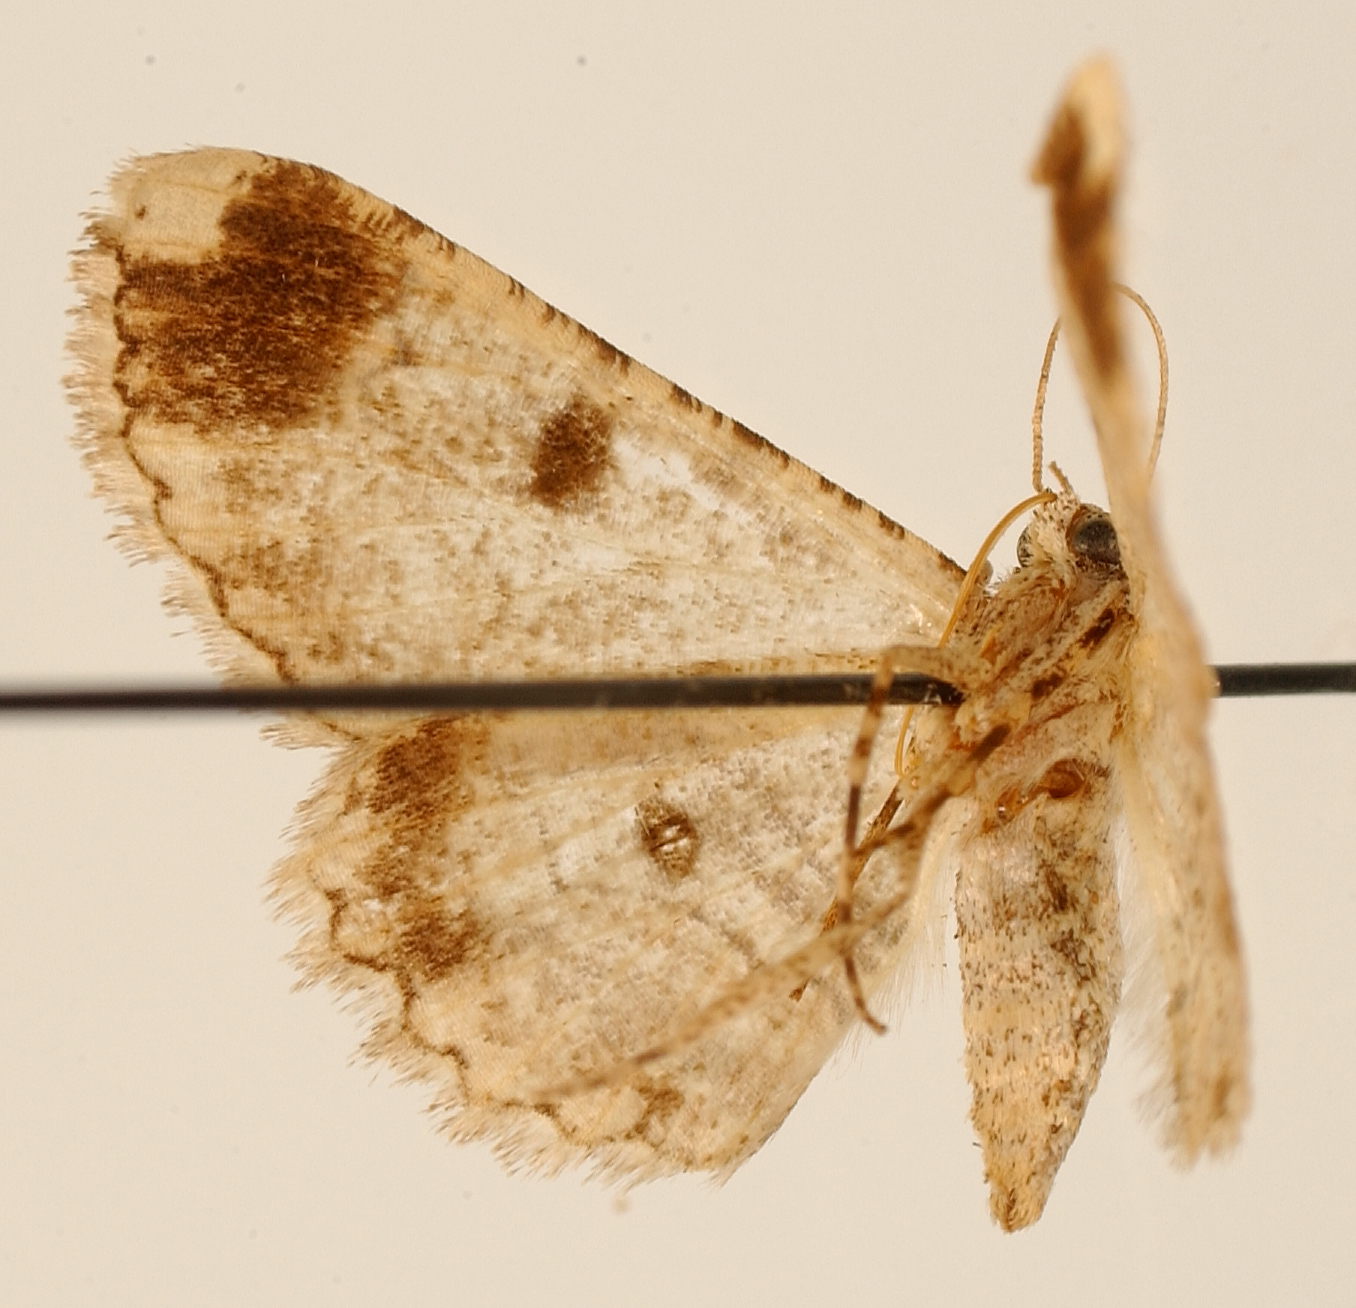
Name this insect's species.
Iridopsis subnotata
